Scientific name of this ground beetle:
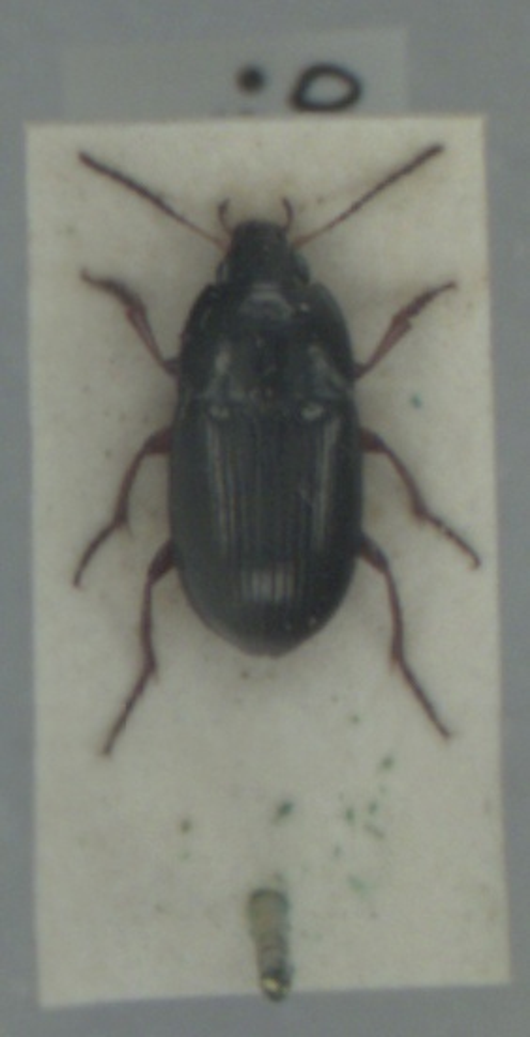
Amara familiaris
